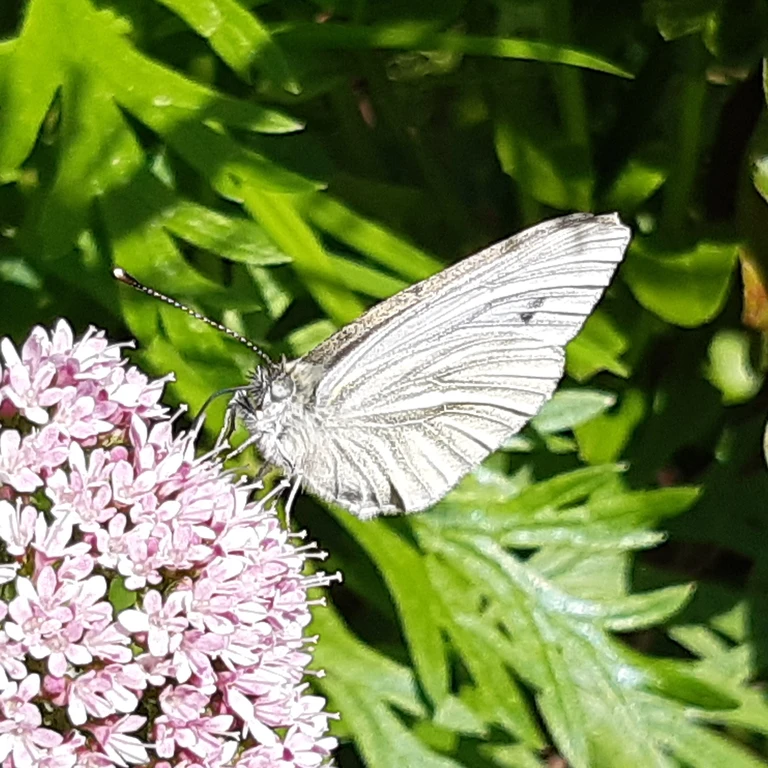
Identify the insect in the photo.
Pieris bryoniae
